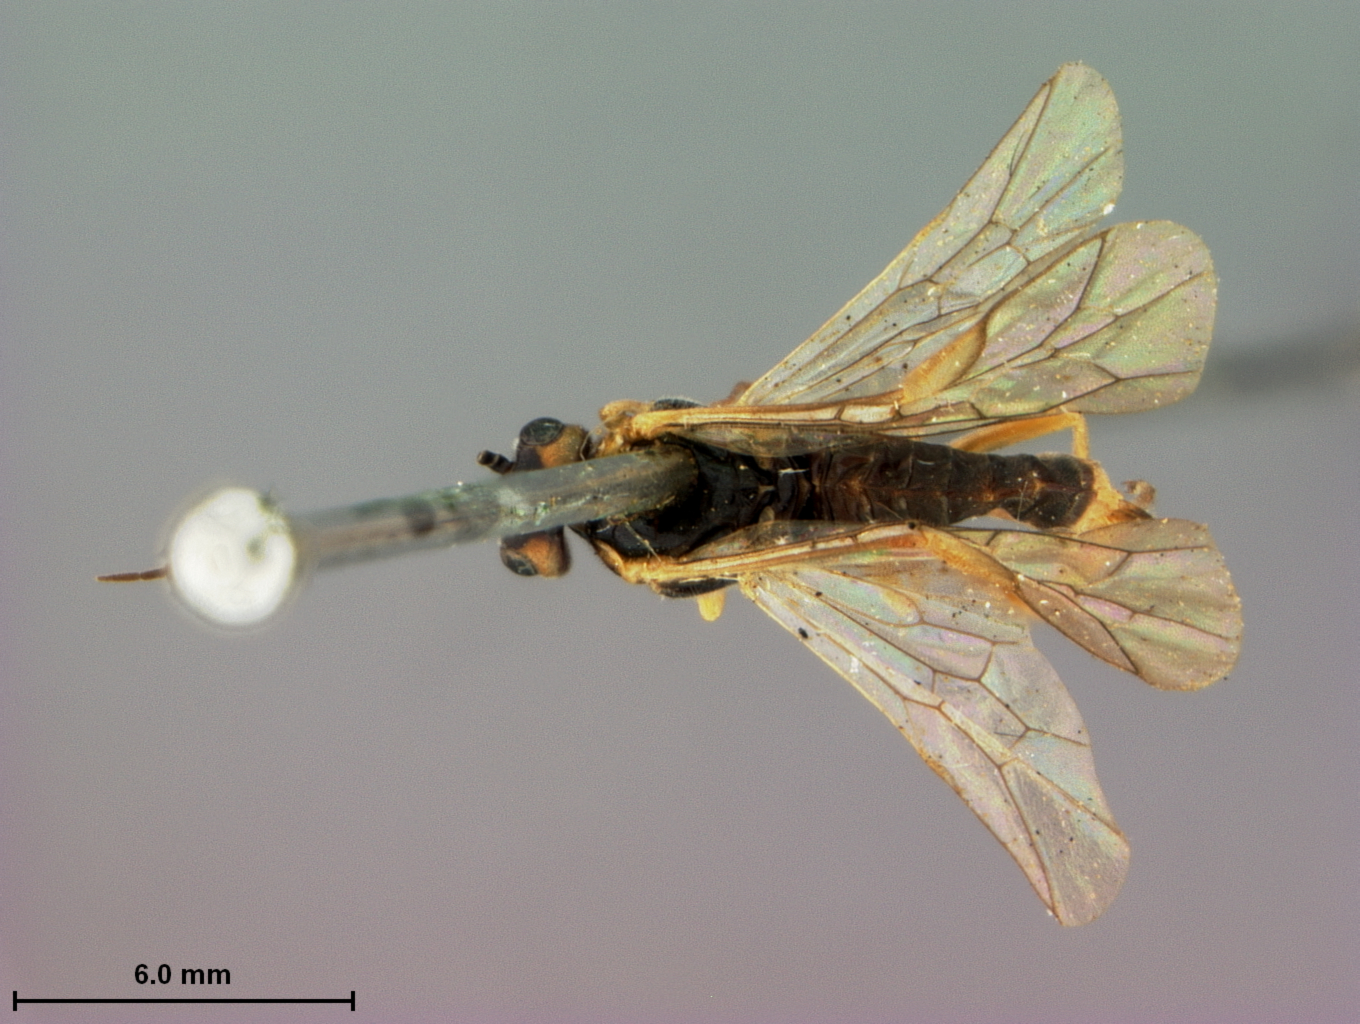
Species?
Pteronus notatus
